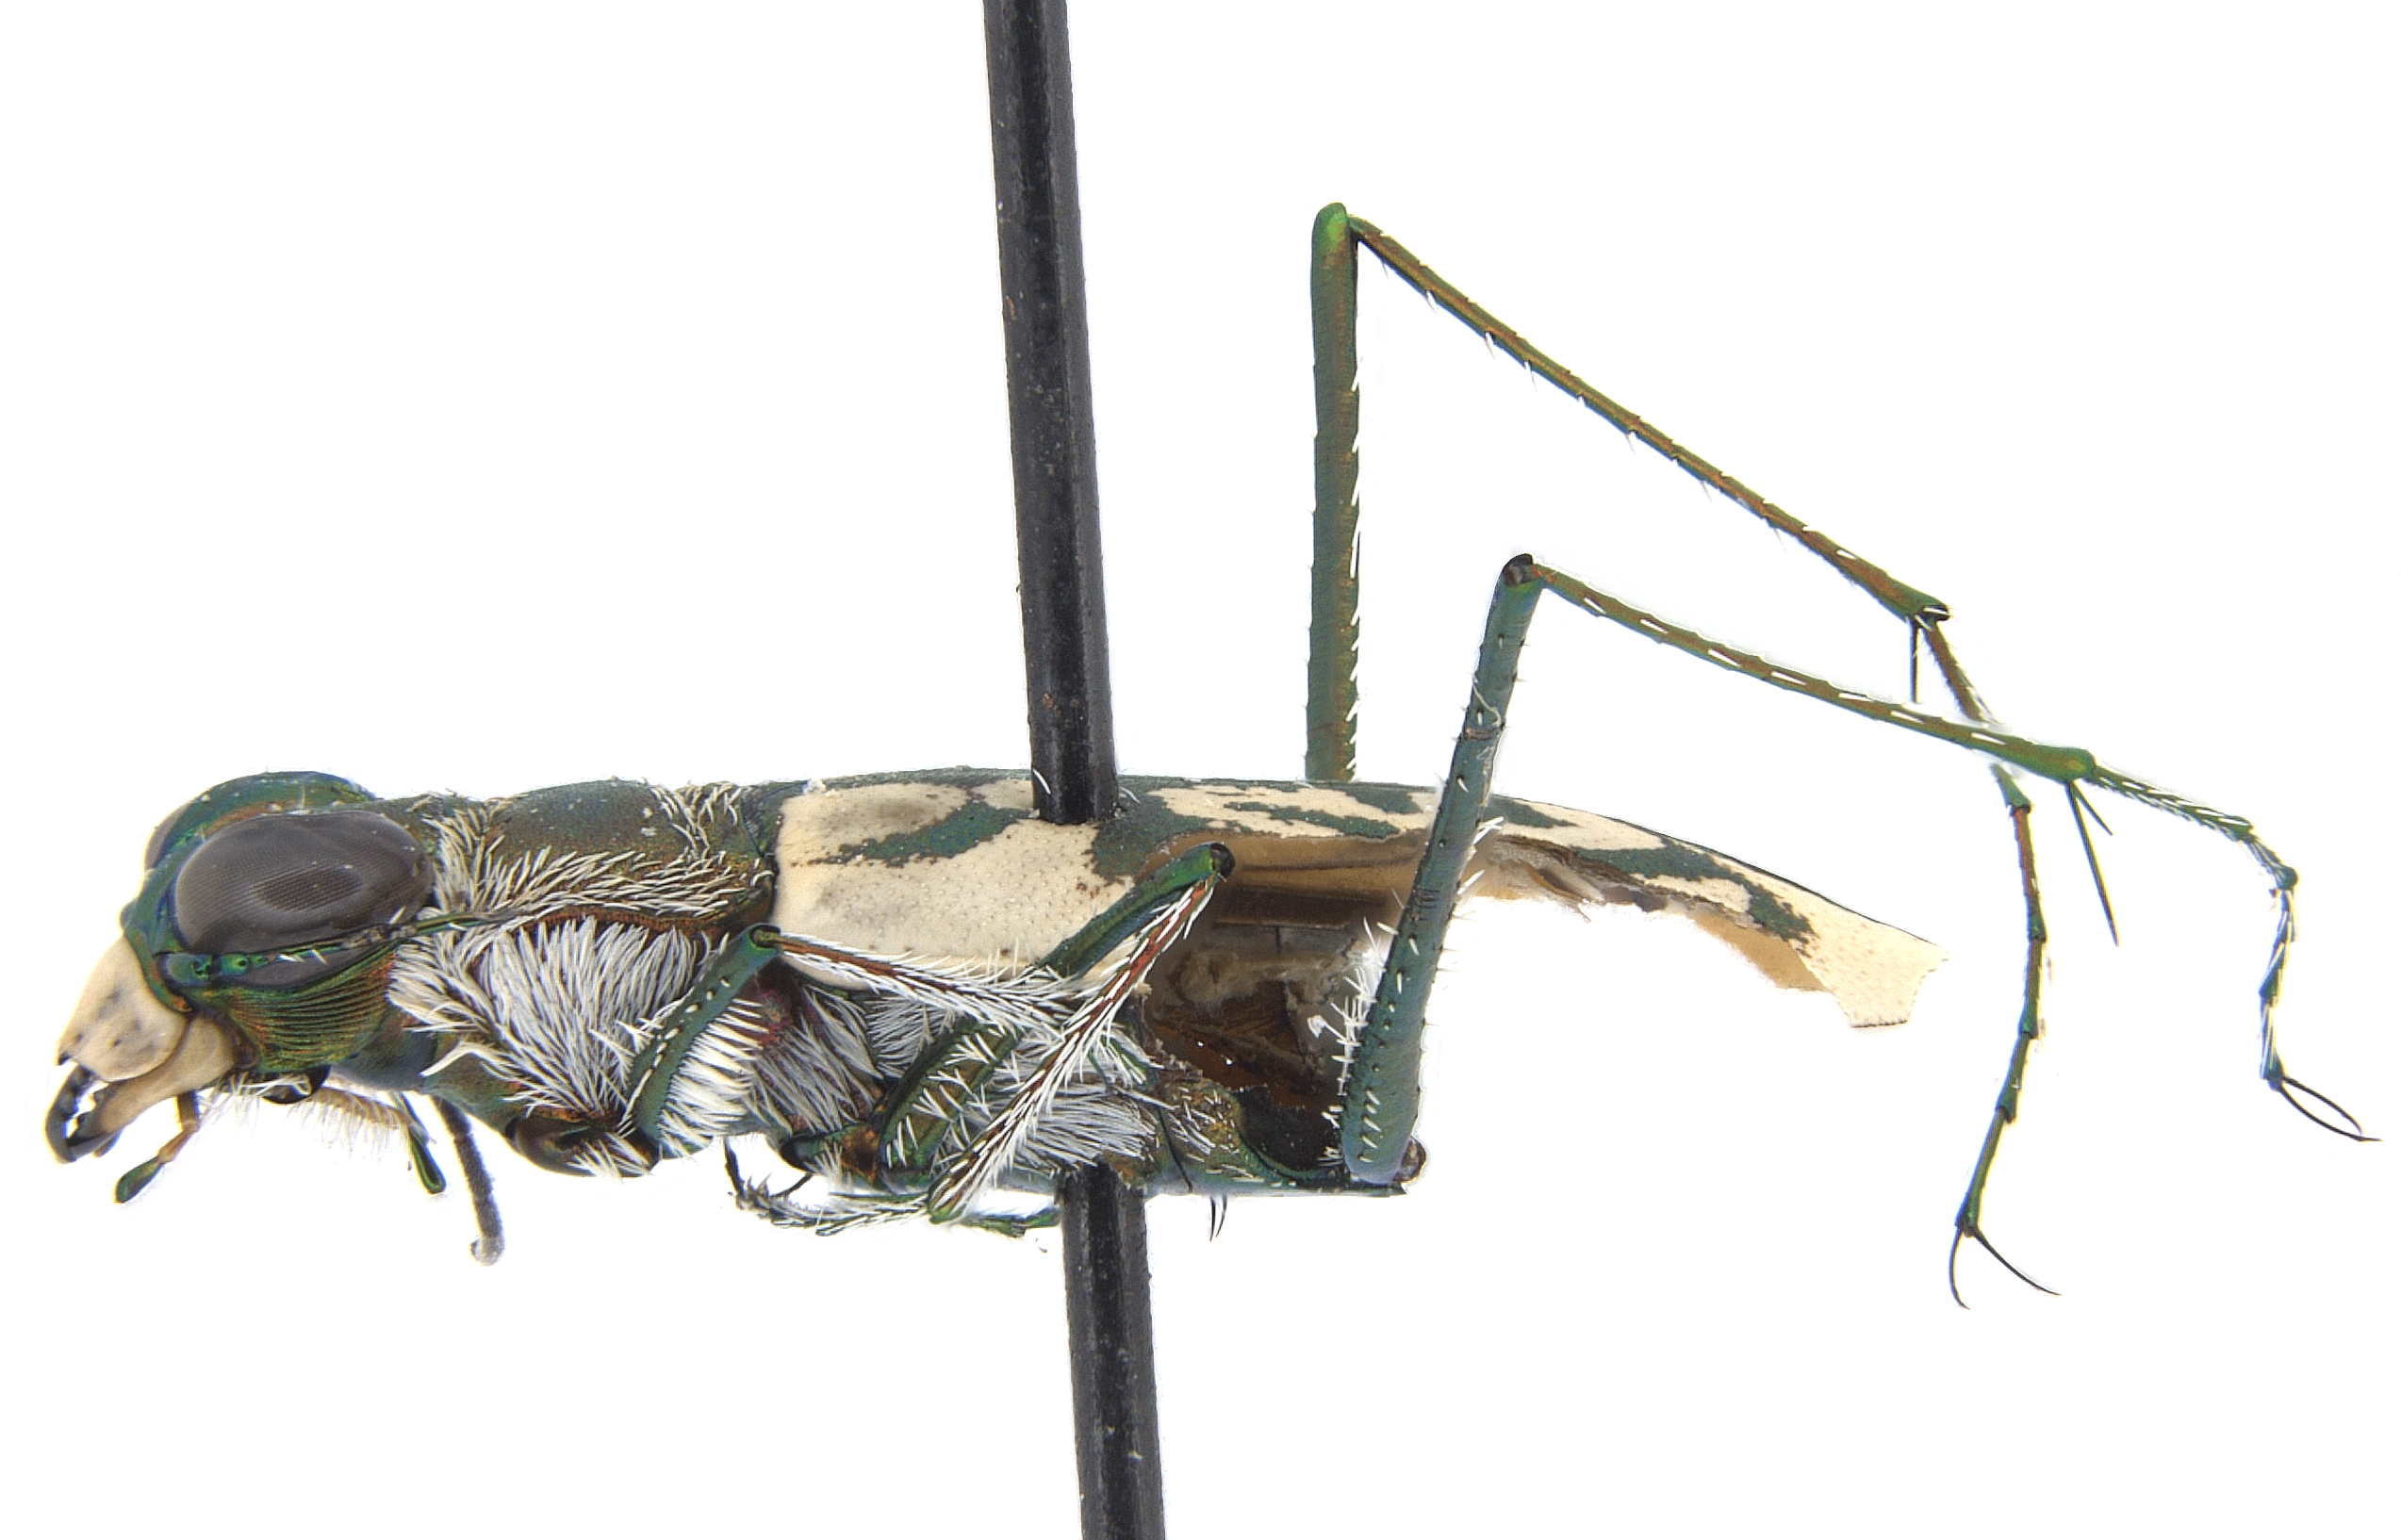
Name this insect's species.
Opilidia graphiptera
